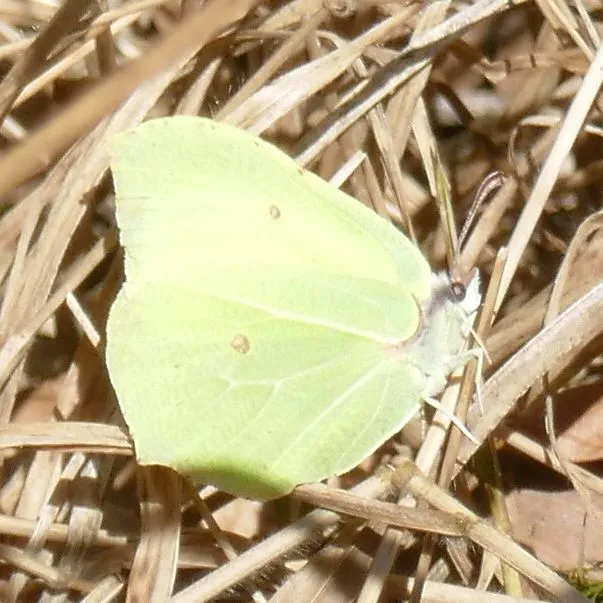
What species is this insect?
Gonepteryx rhamni
